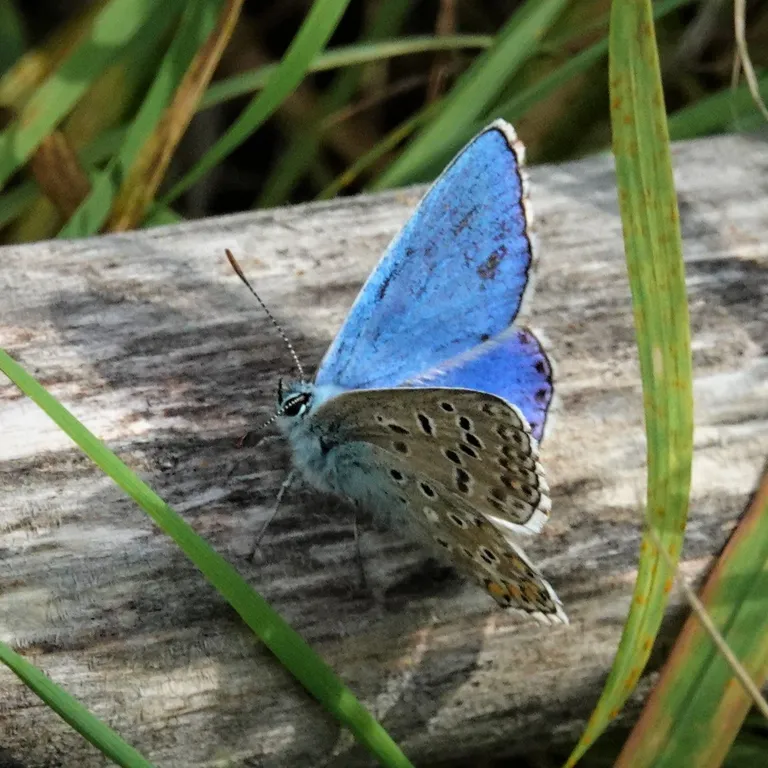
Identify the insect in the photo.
Lysandra bellargus
